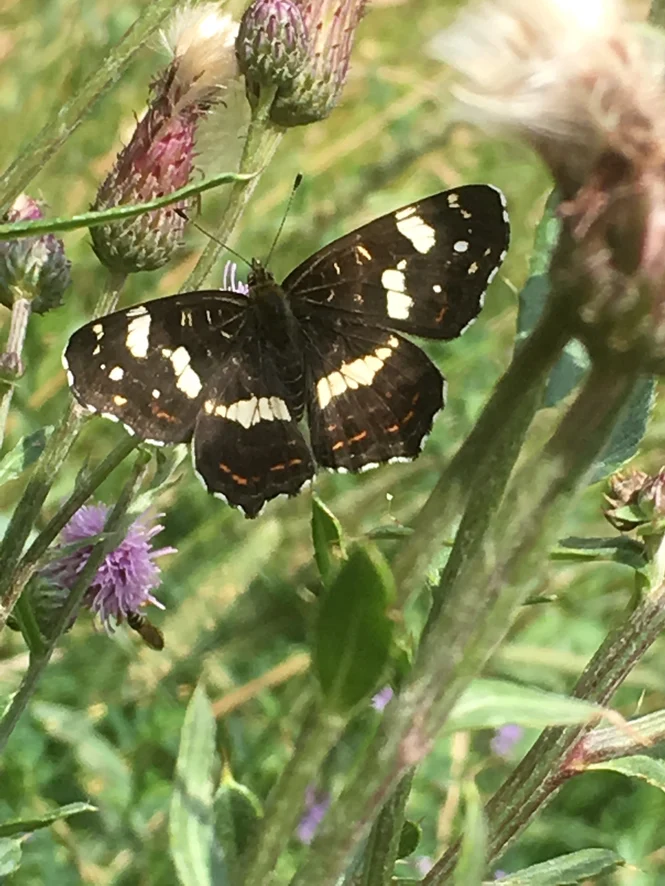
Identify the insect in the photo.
Araschnia levana
